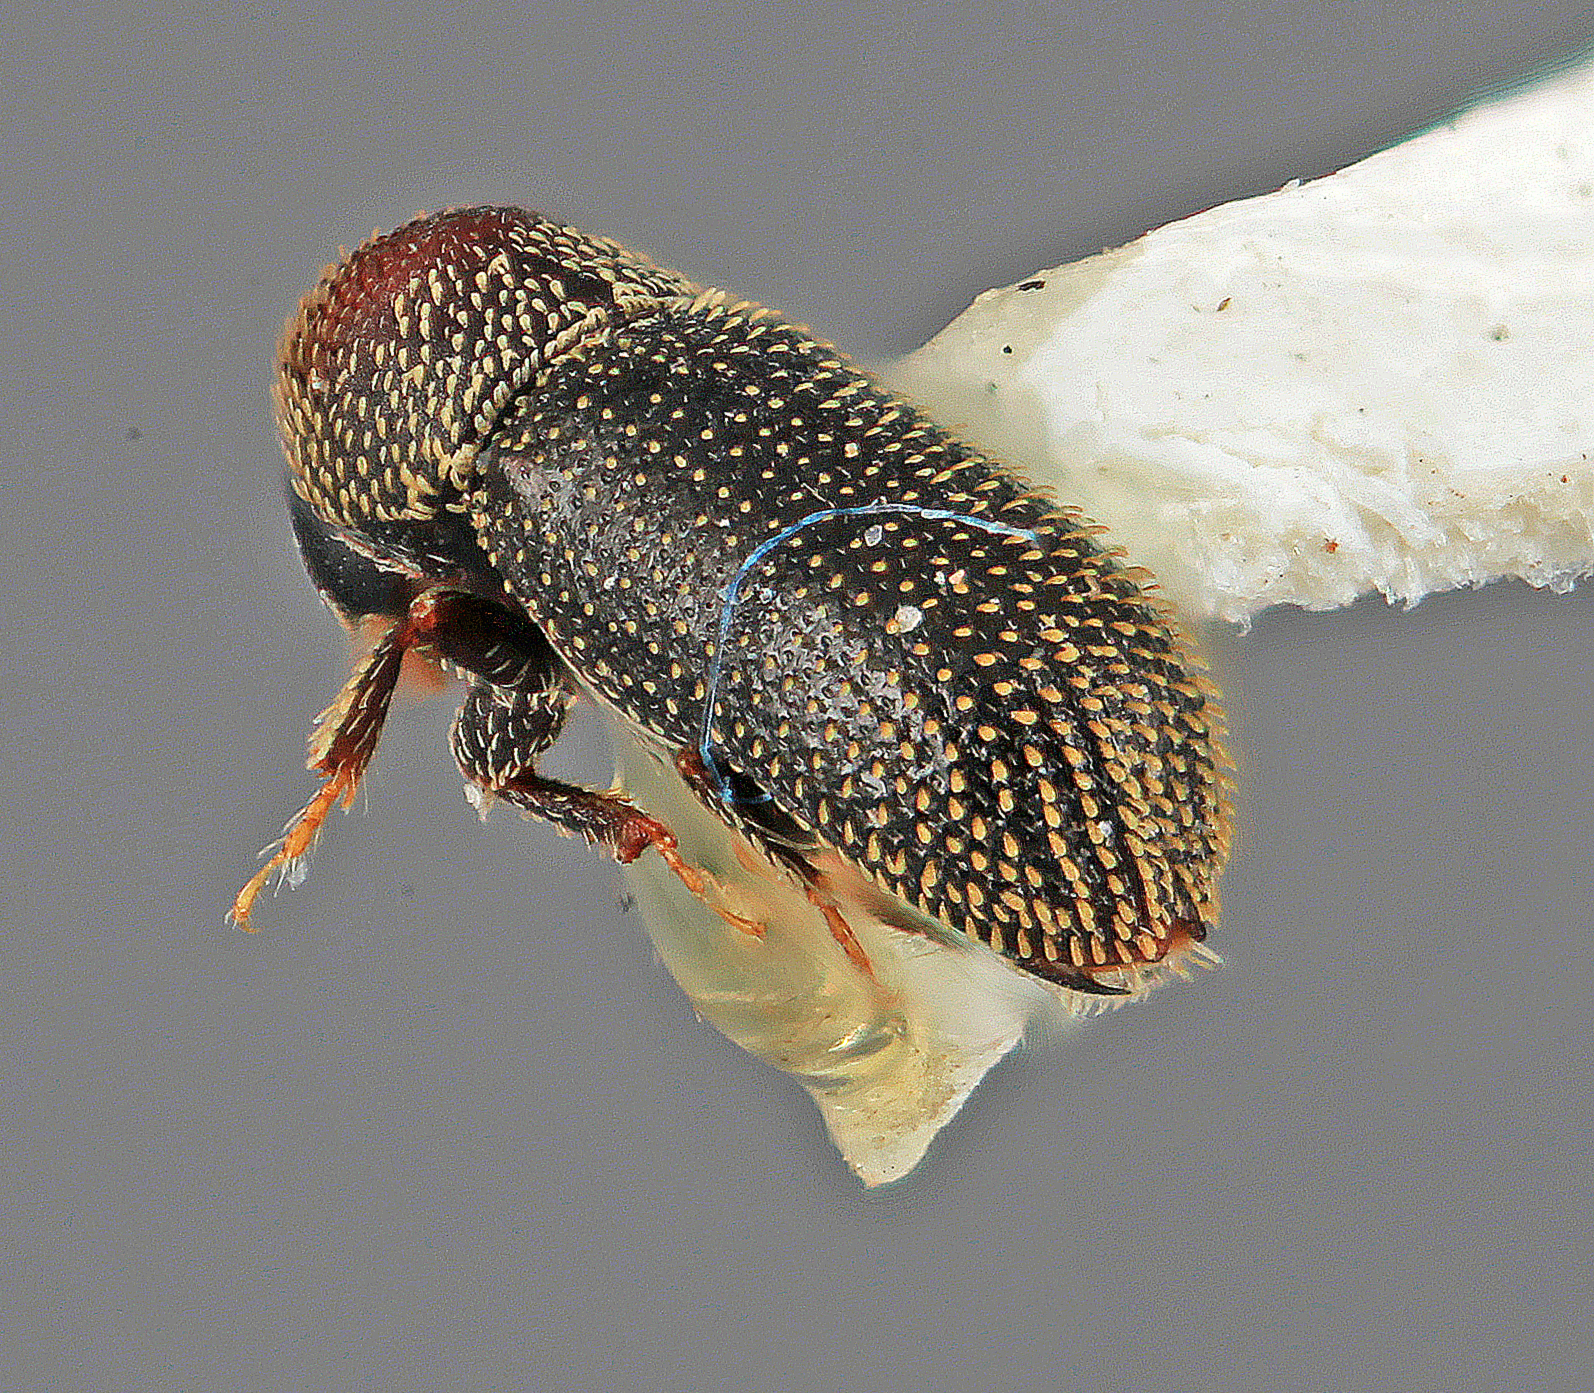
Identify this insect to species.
Micracisella nigrella (also Micracis nigrella)
